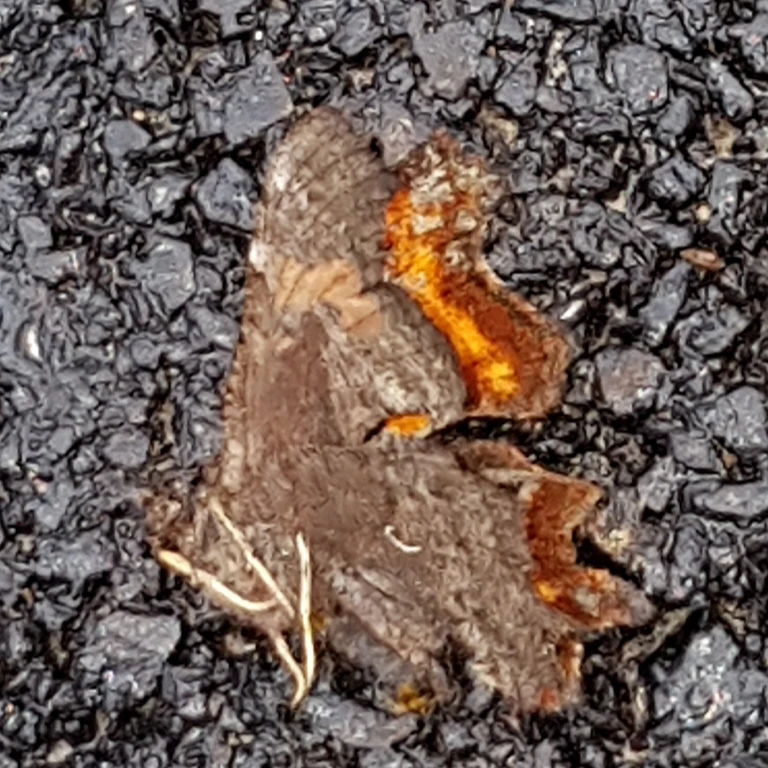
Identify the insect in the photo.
Polygonia c-album
